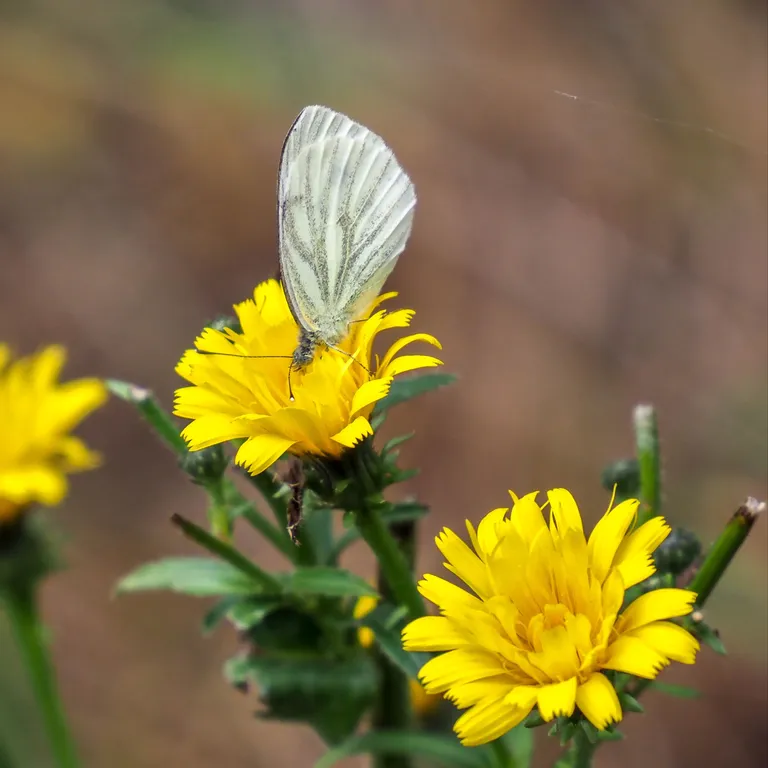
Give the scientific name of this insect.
Pieris napi
